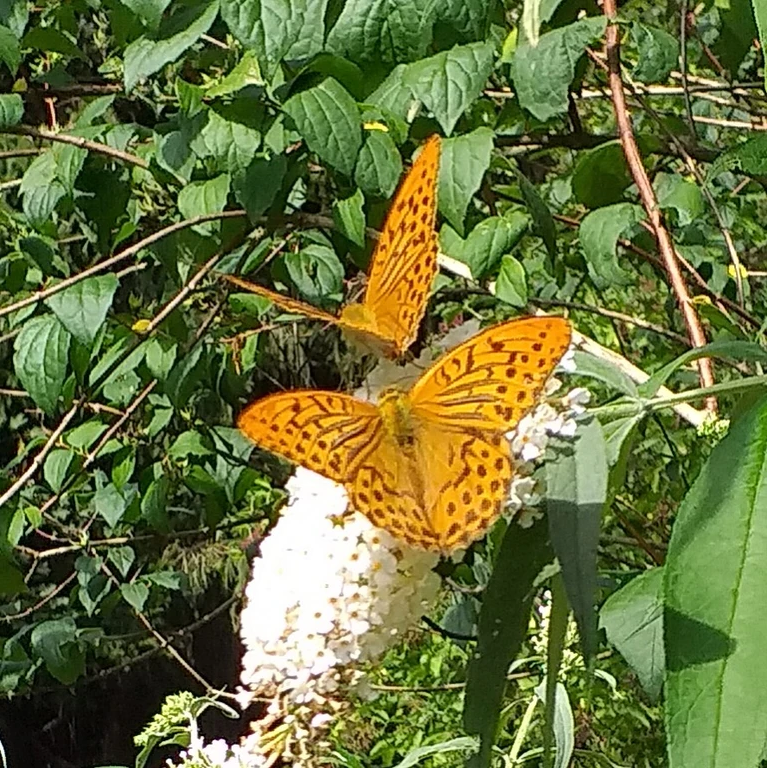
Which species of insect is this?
Argynnis paphia
